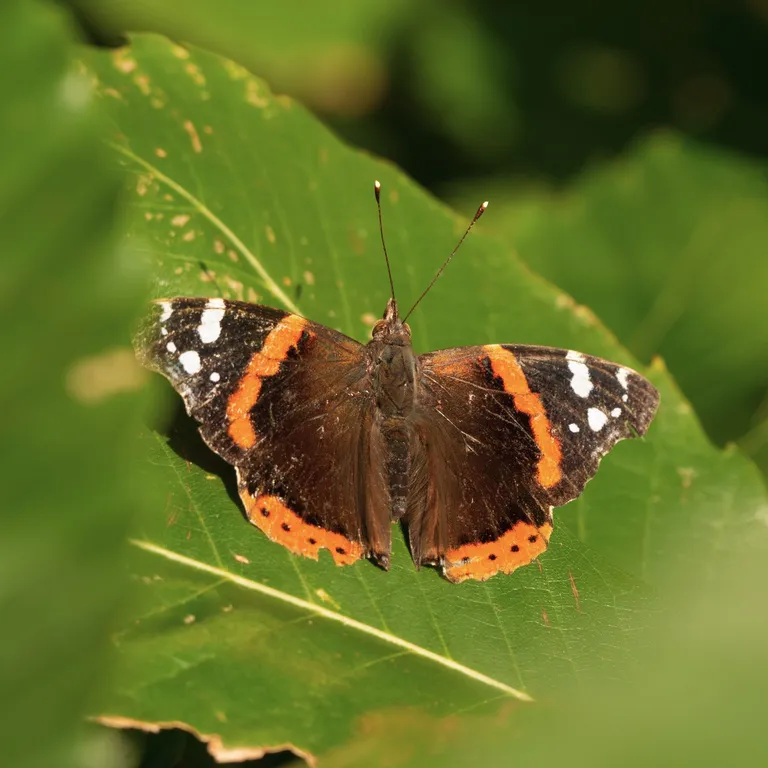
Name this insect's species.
Vanessa atalanta
